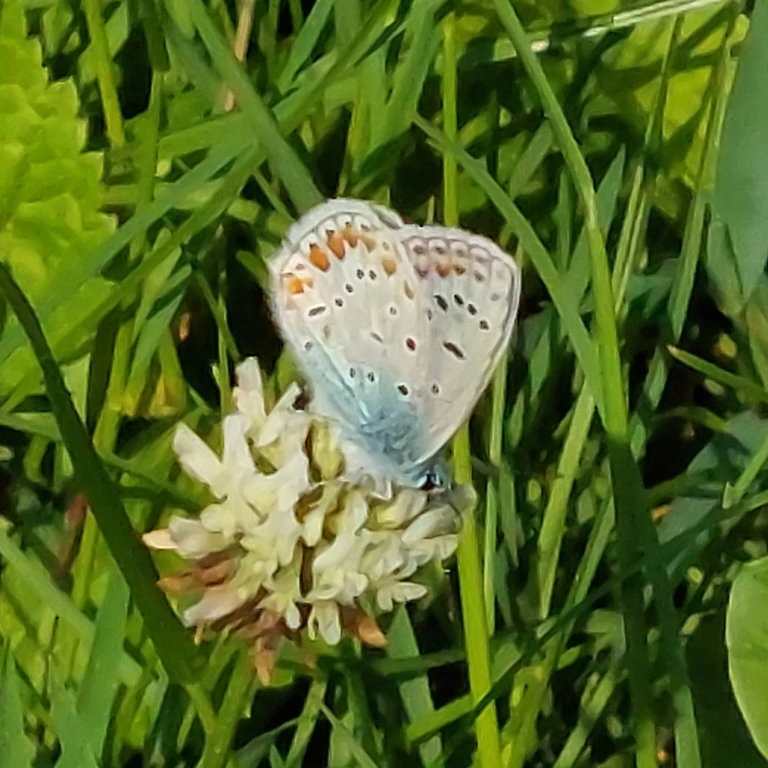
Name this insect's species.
Polyommatus icarus
